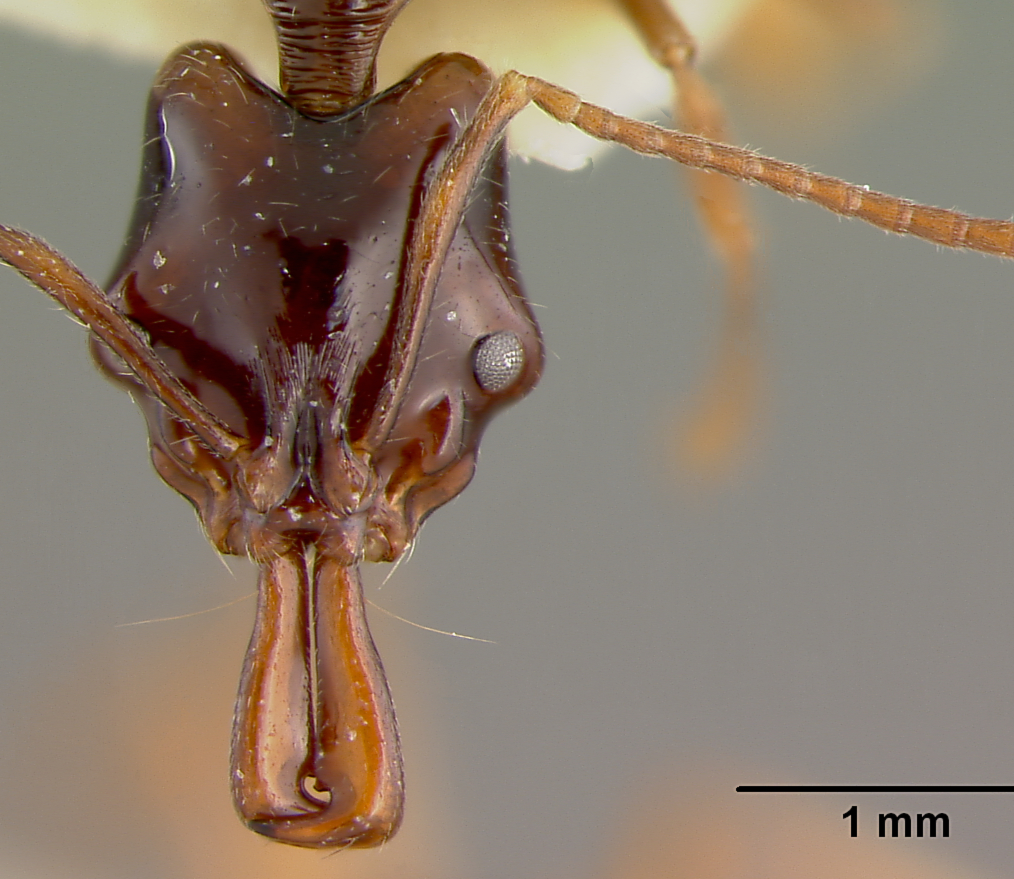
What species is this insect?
Anochetus cato
